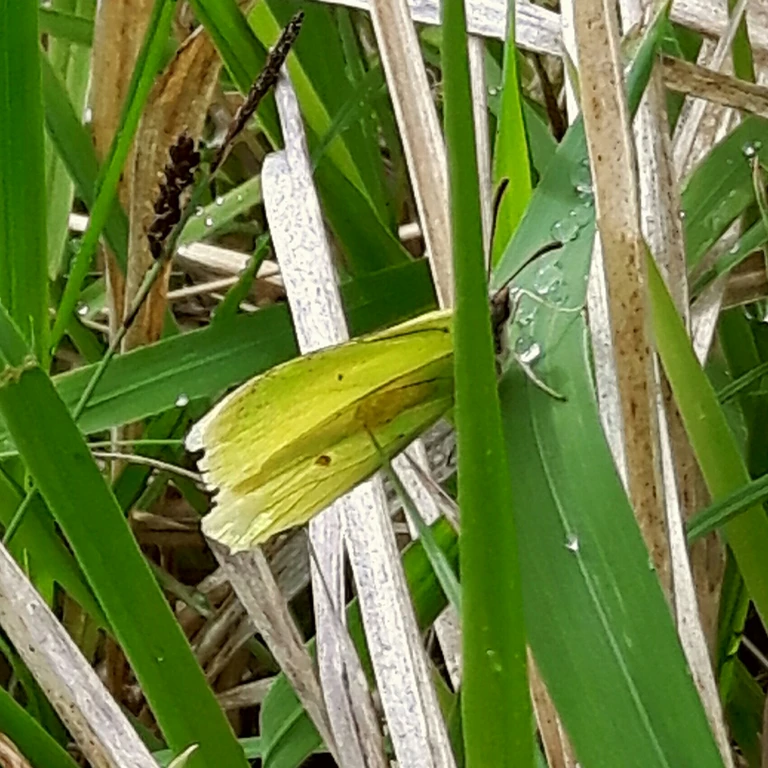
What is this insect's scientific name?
Gonepteryx rhamni
